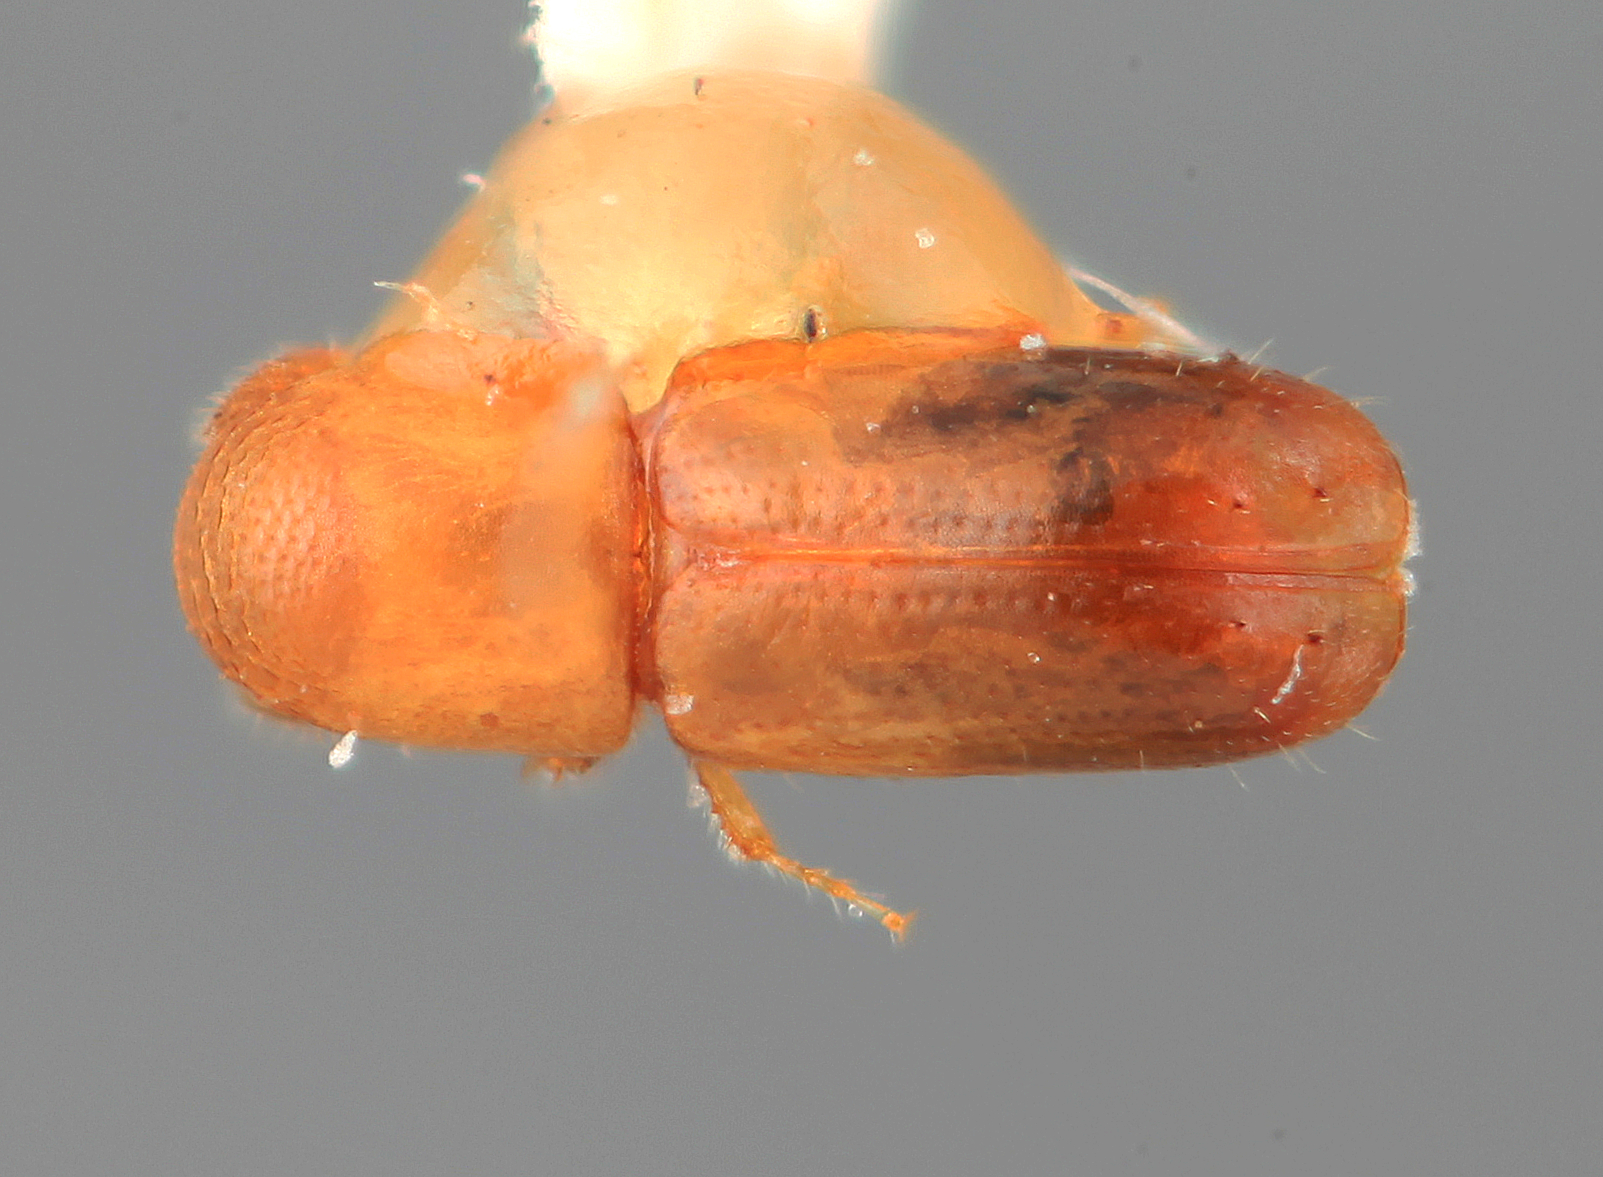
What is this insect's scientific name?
Microcorthylus demissus
